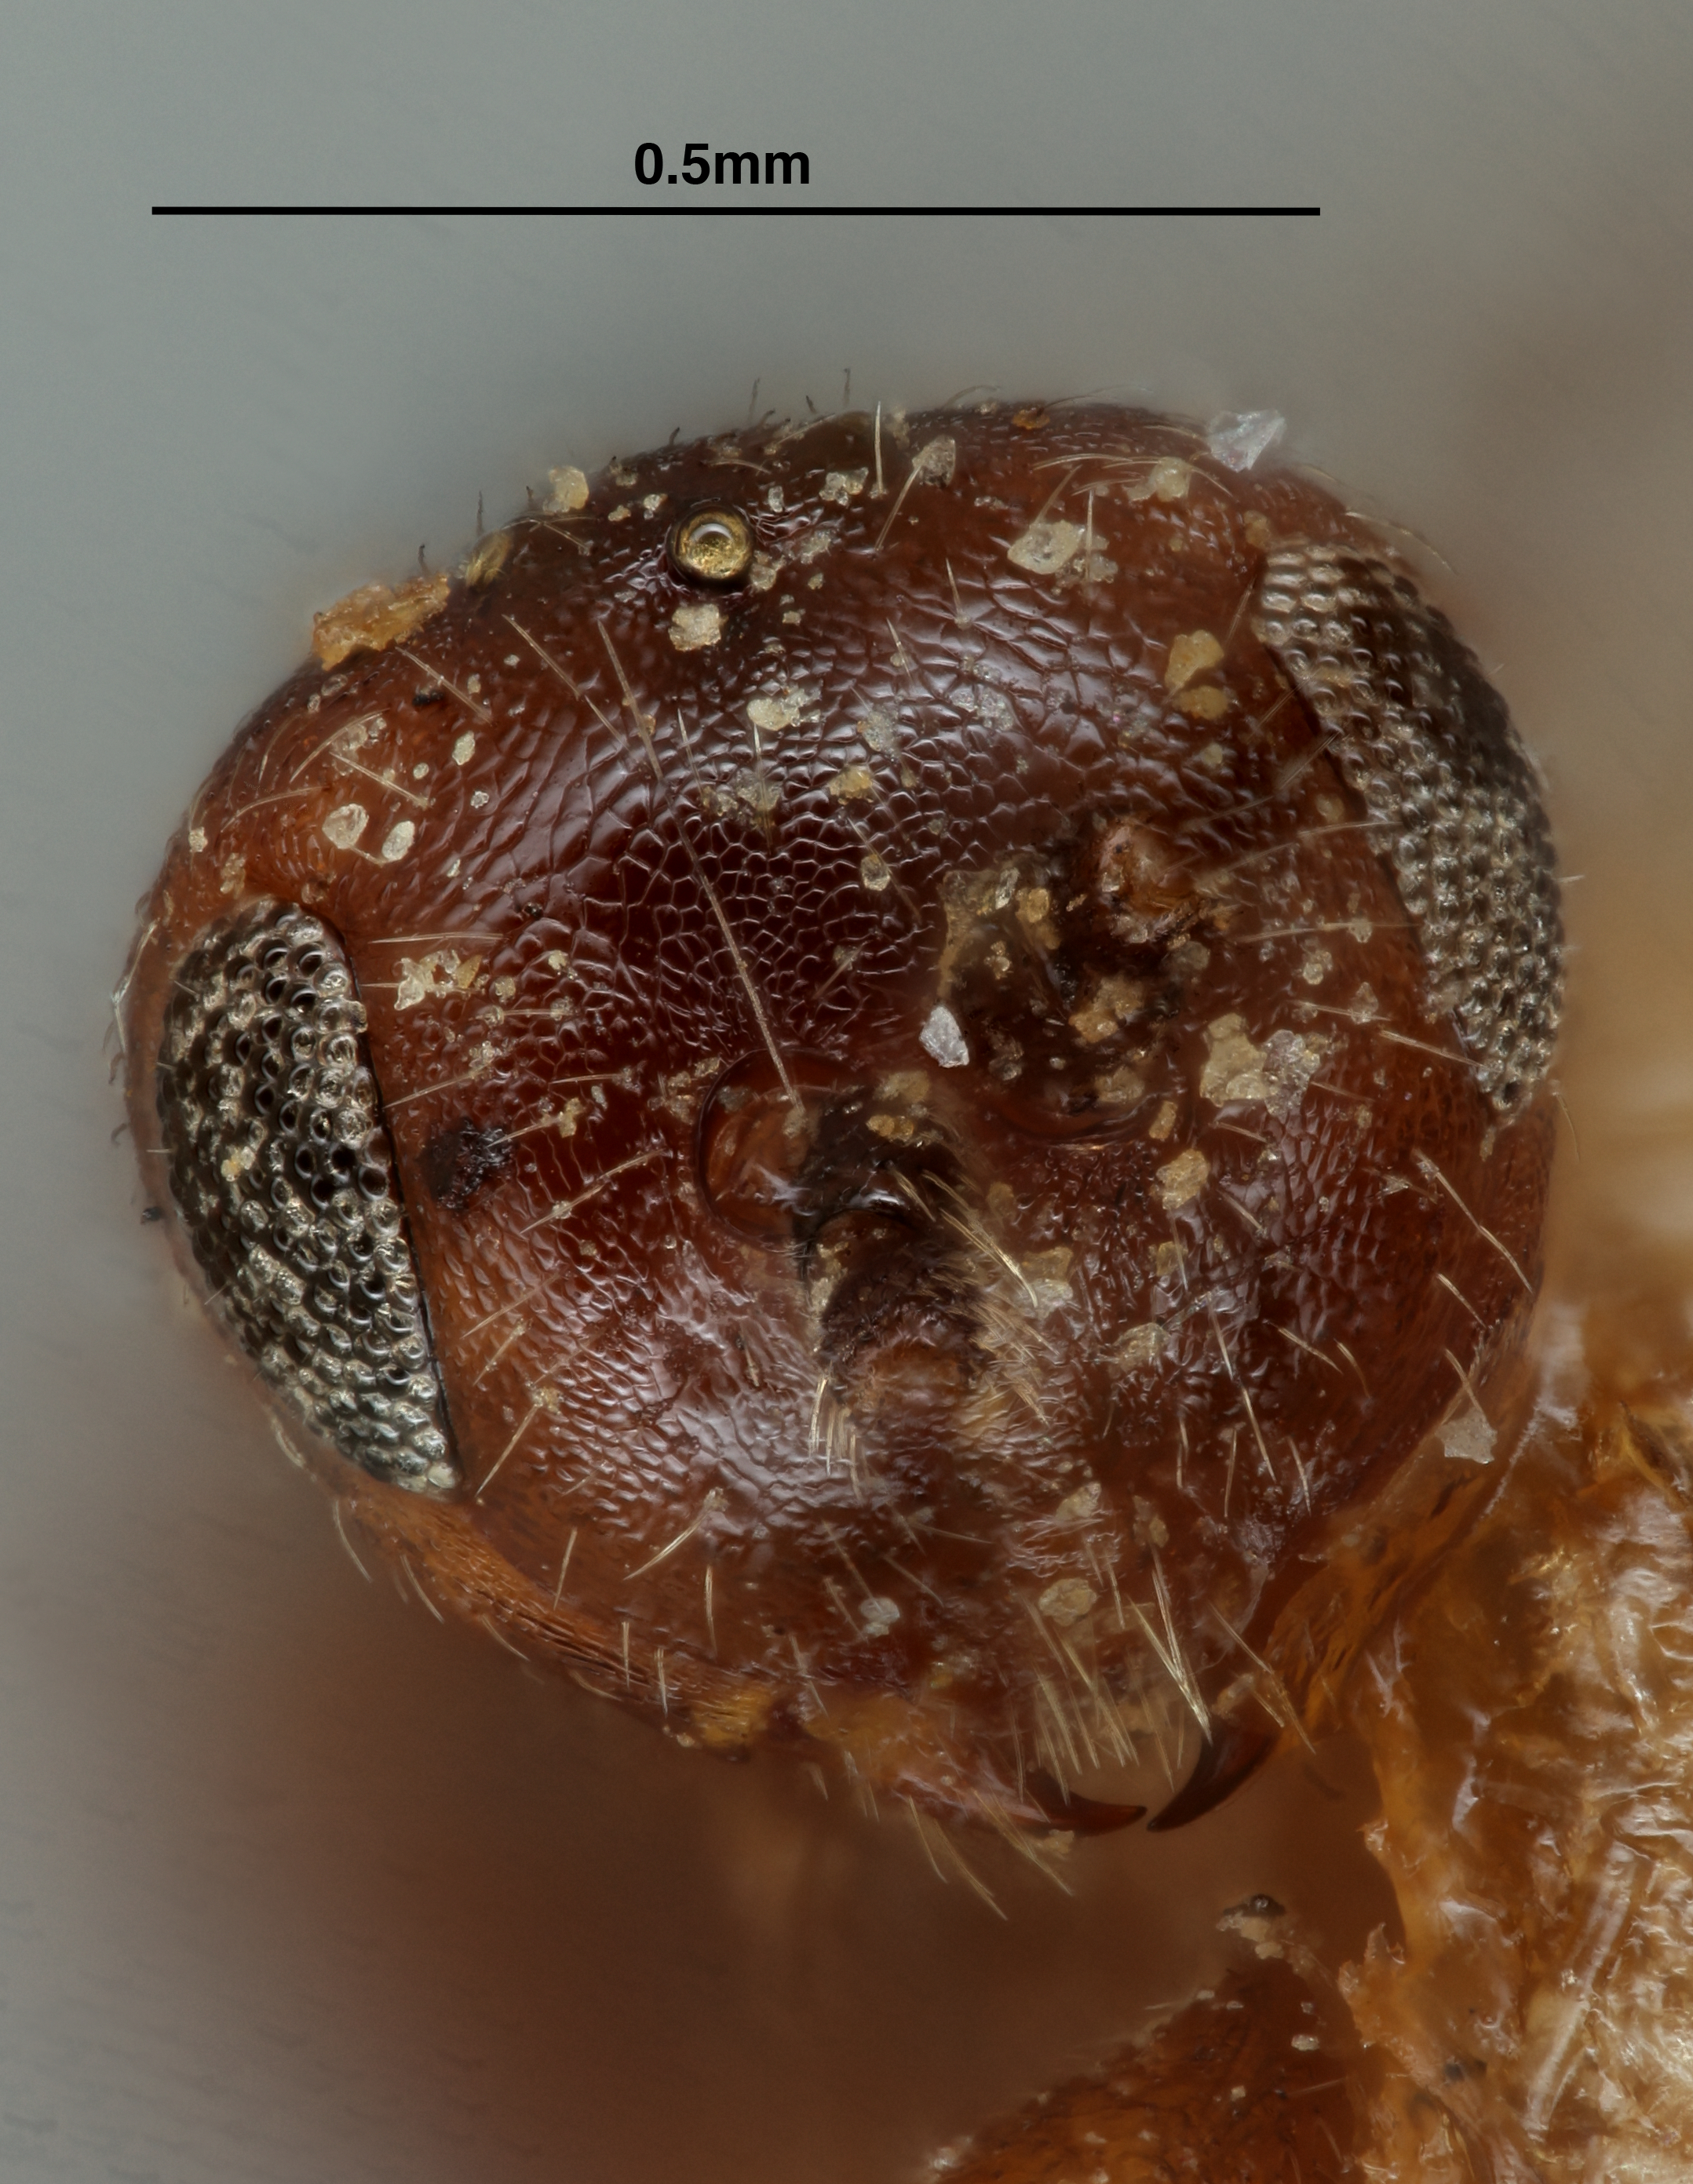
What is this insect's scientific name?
Xanthoteras mediocre
